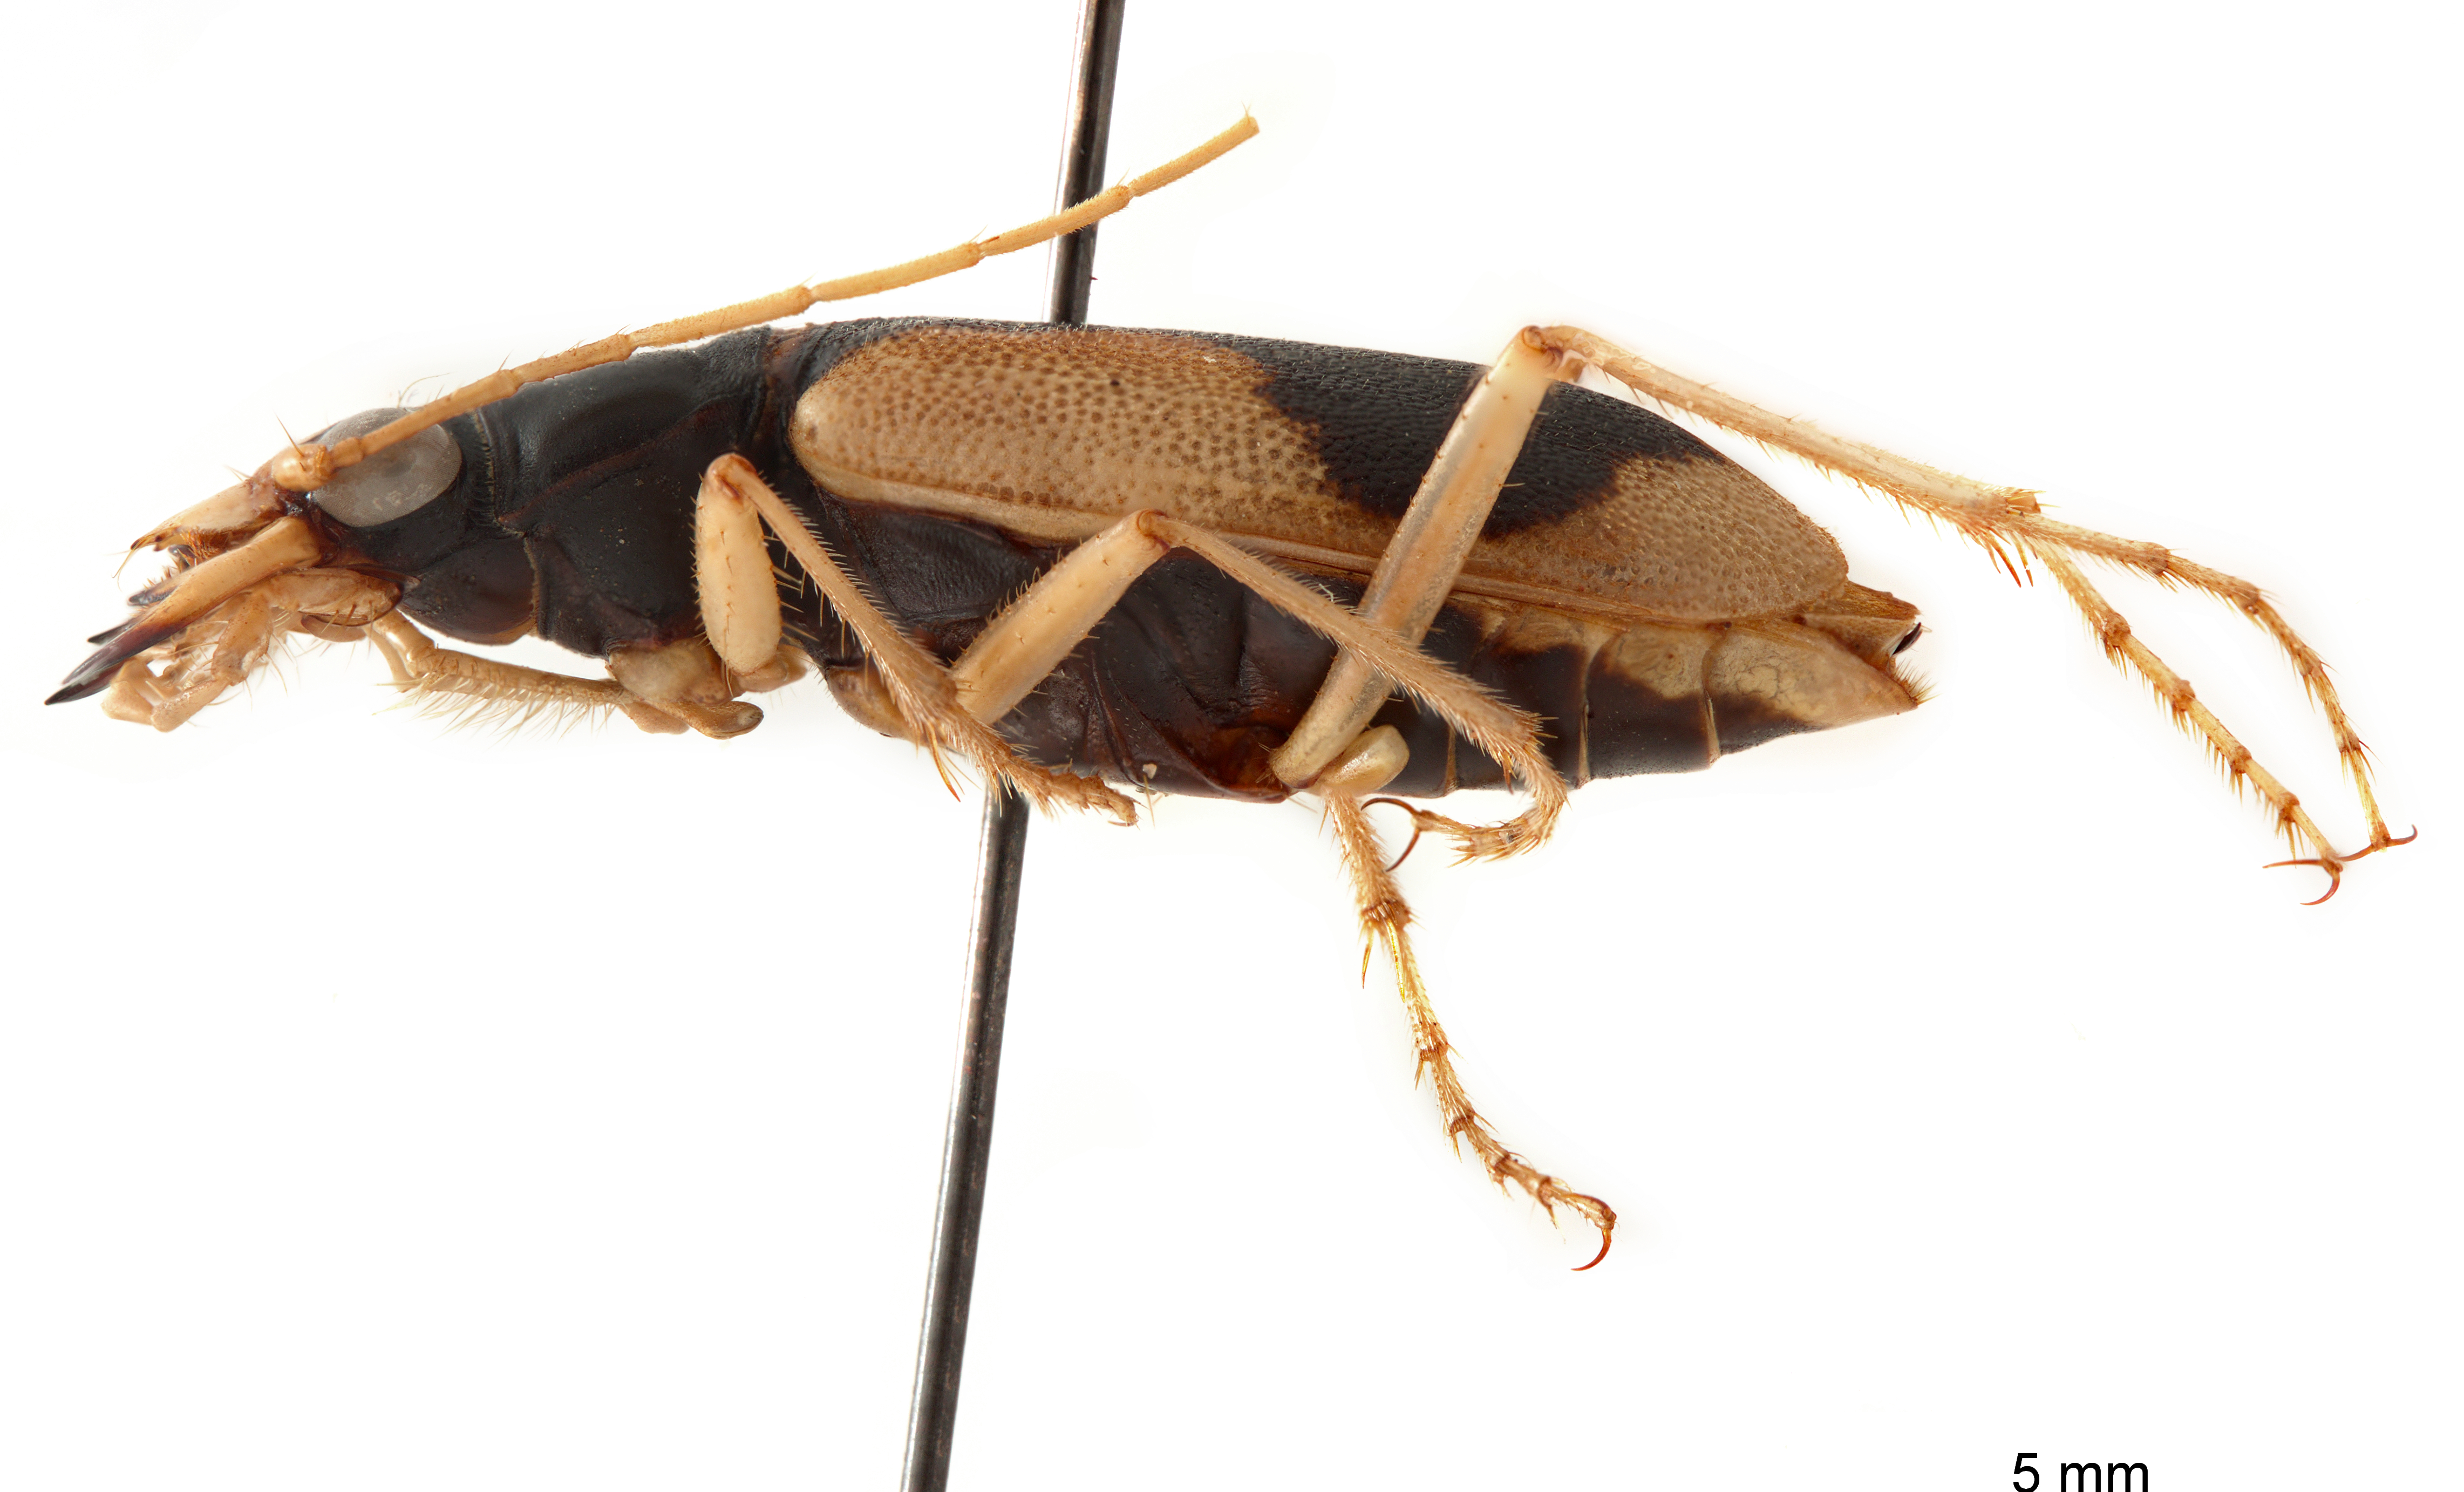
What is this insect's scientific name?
Metriocheila nigricollis
